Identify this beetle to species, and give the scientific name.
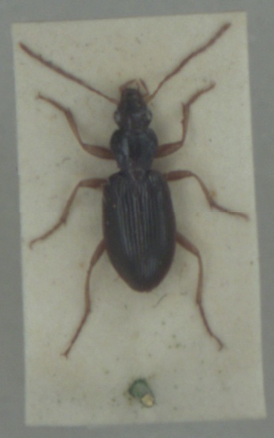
Paranchus albipes
